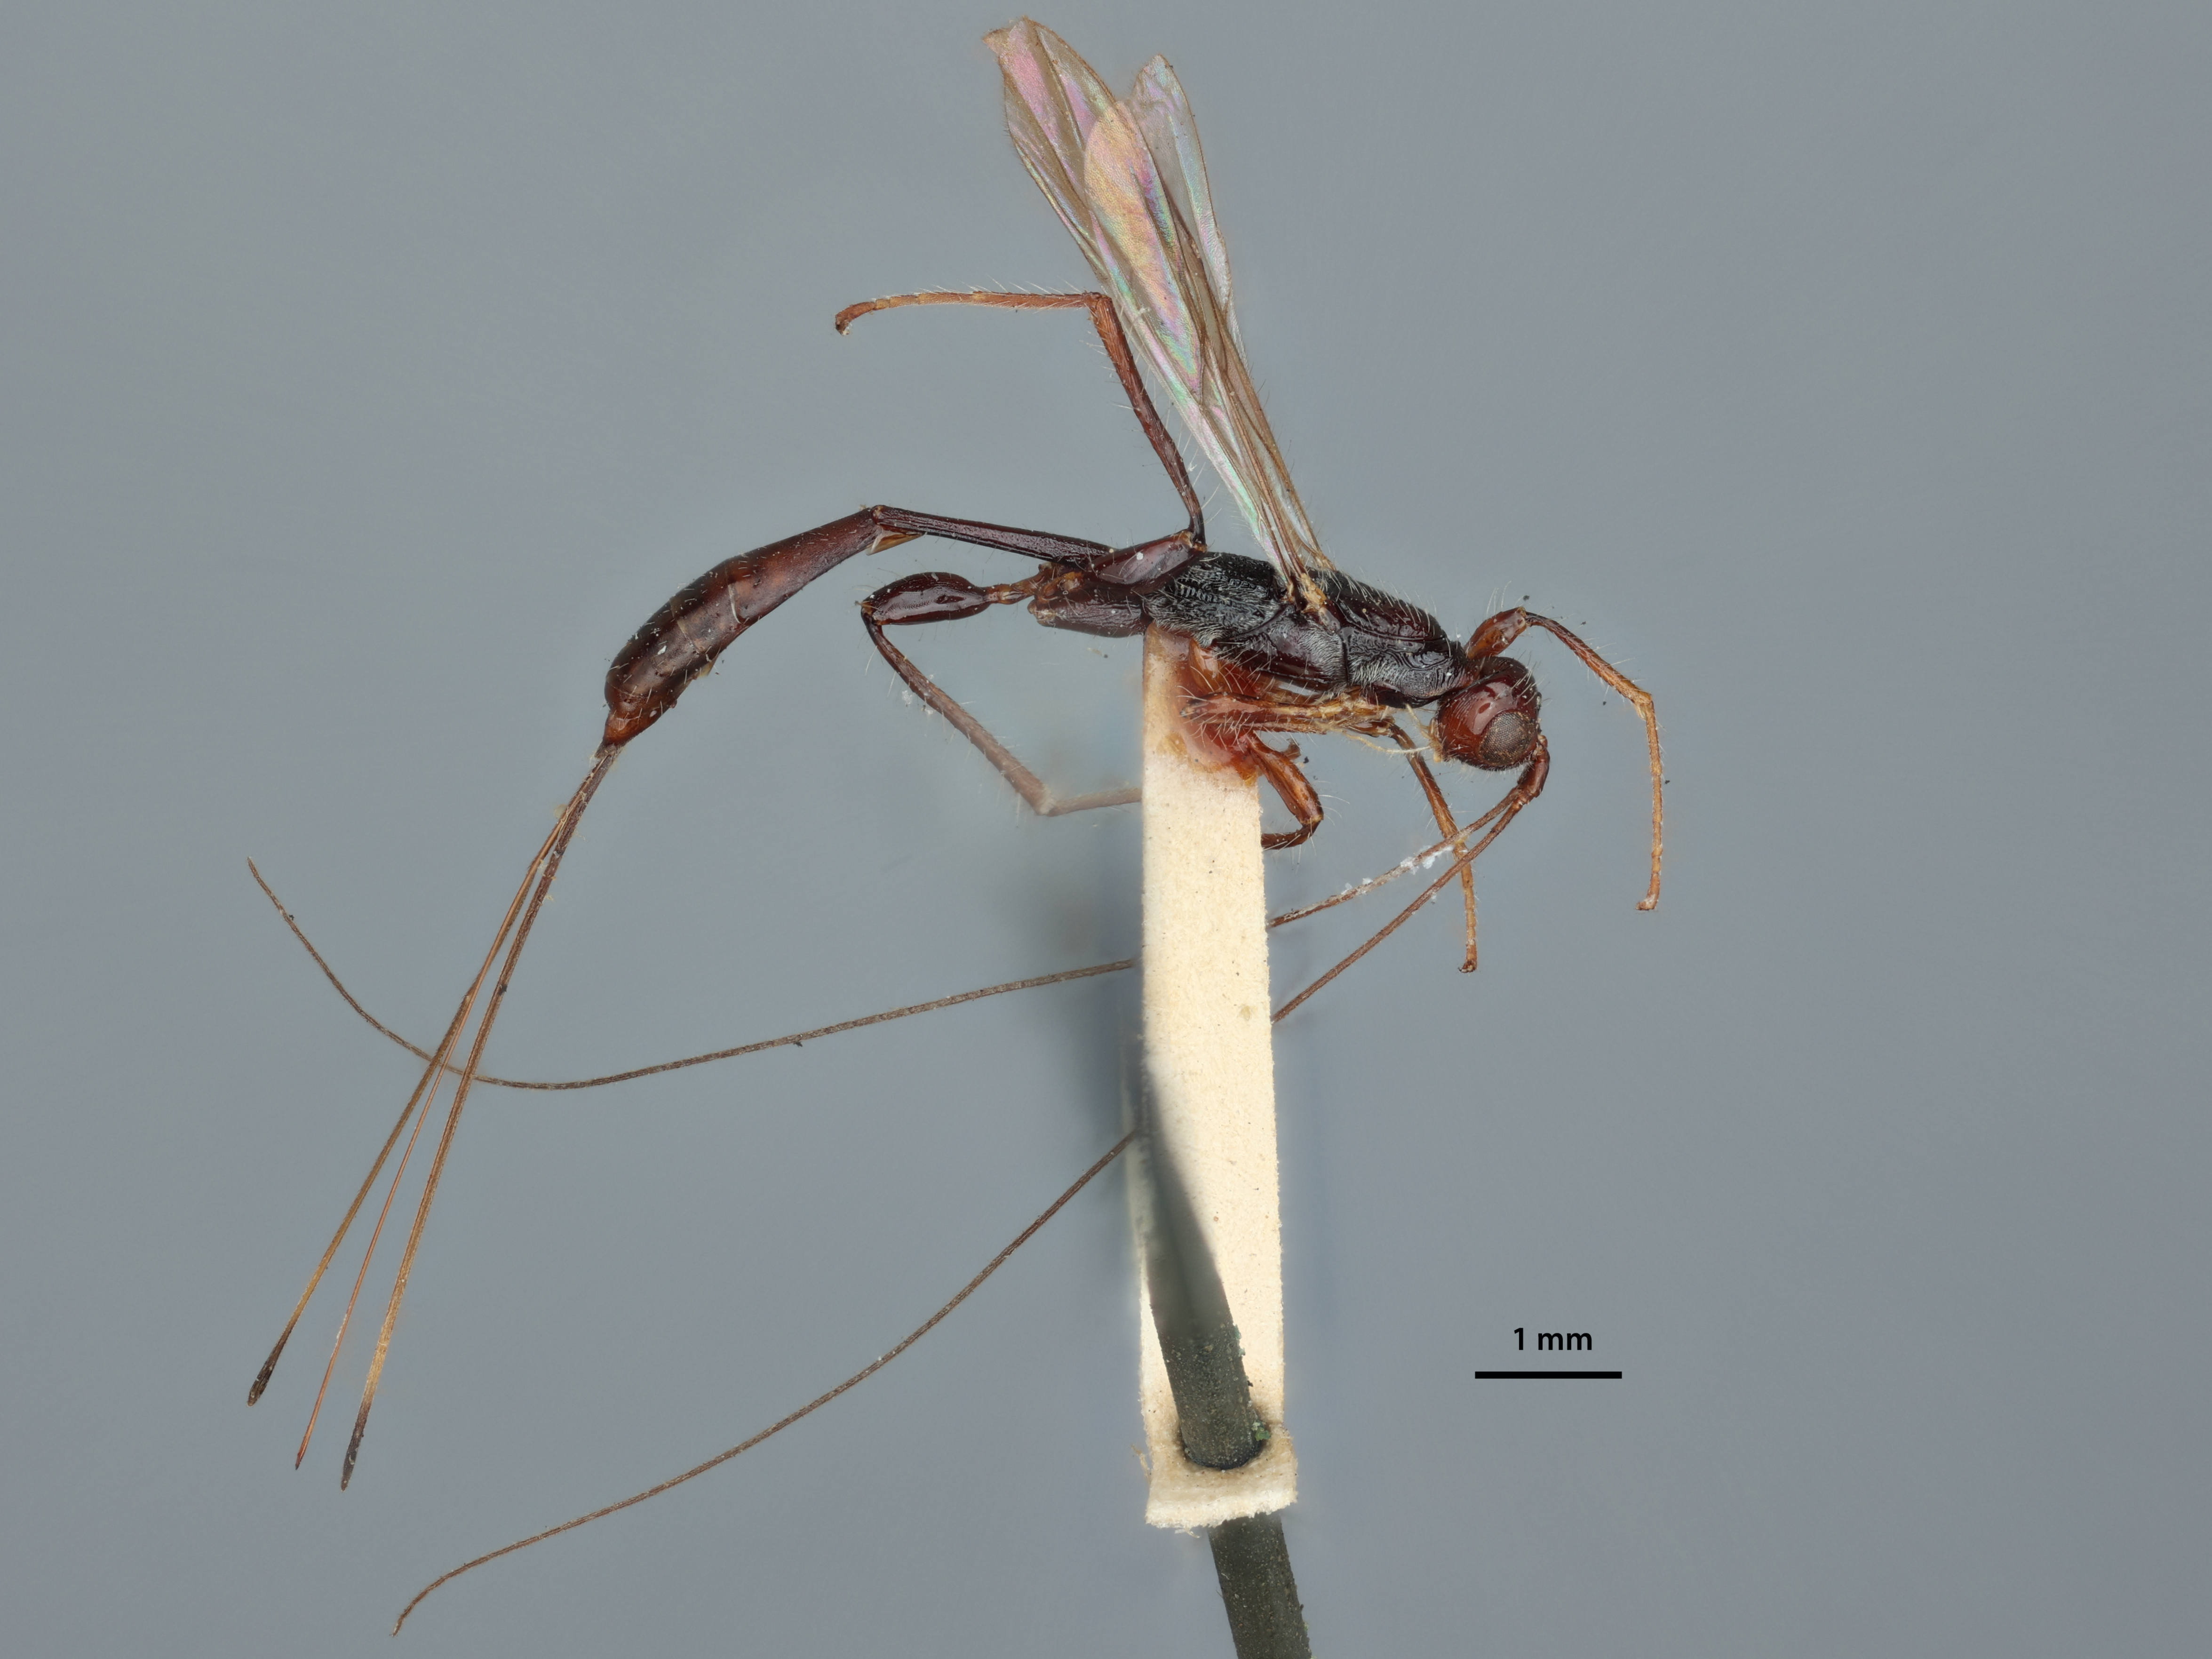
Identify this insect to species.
Paraspathius proculus
